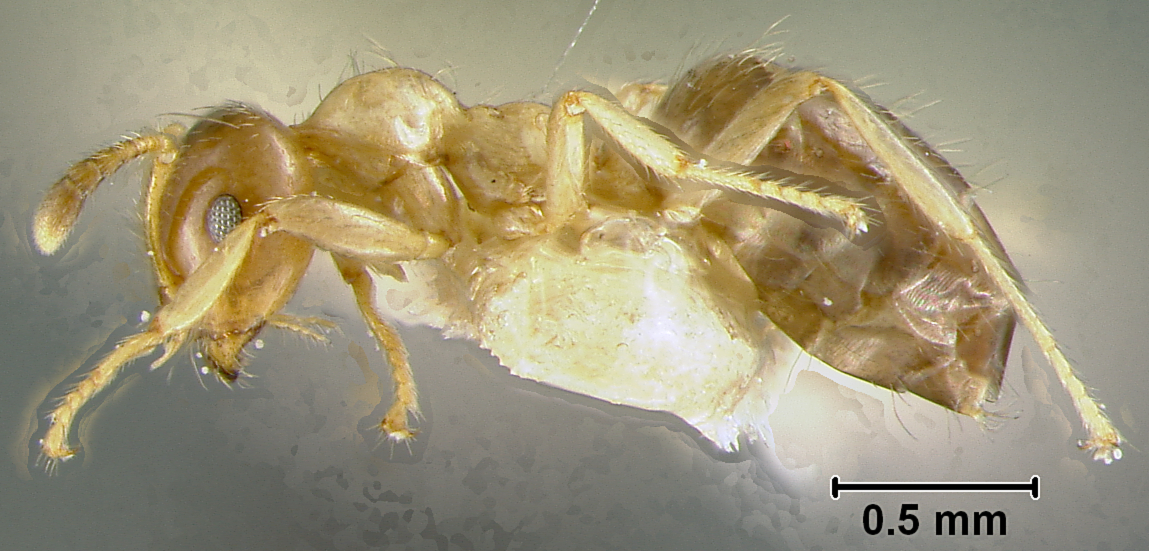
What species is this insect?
Myrmelachista schumanni
